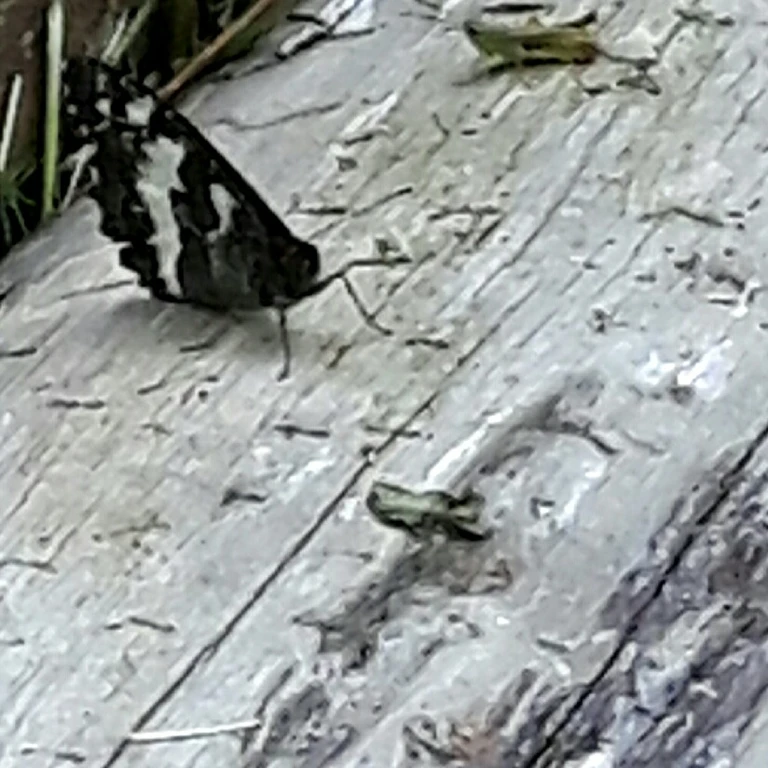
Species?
Brintesia circe
